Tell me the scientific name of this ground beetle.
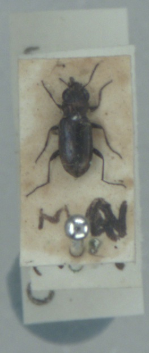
Notiophilus substriatus
